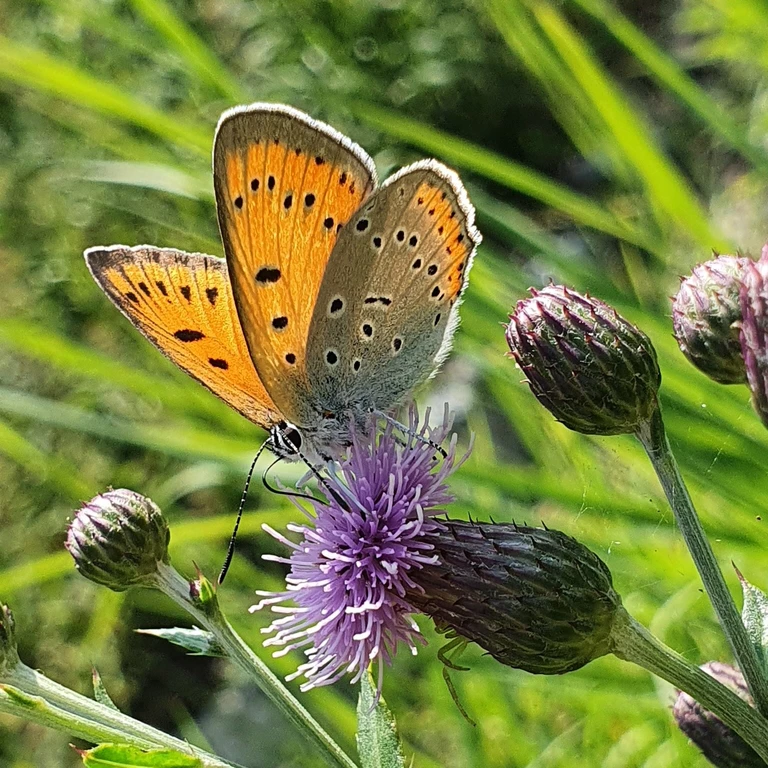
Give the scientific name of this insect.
Lycaena dispar
